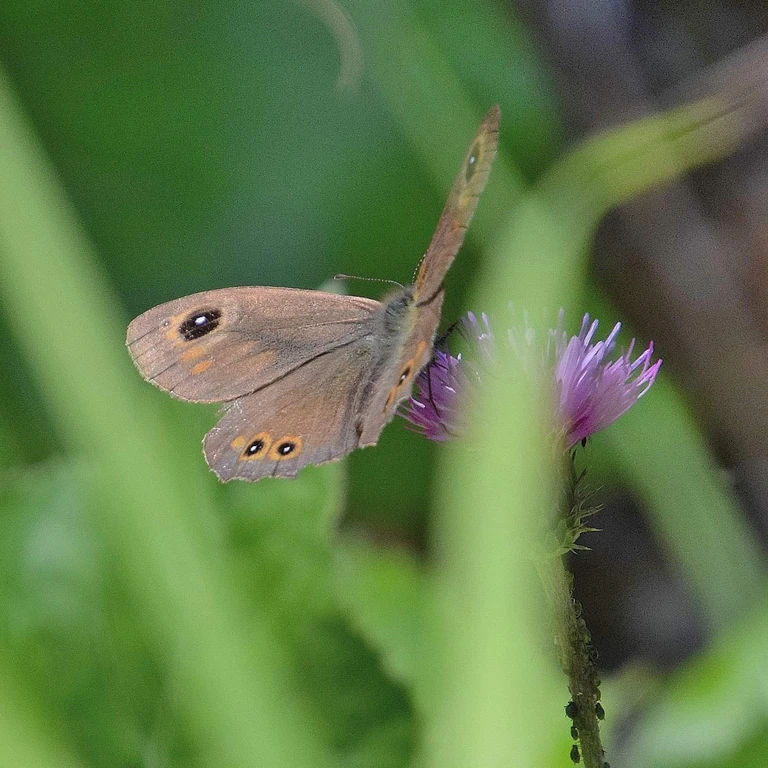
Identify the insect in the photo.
Lasiommata maera (also Pararge maera)
